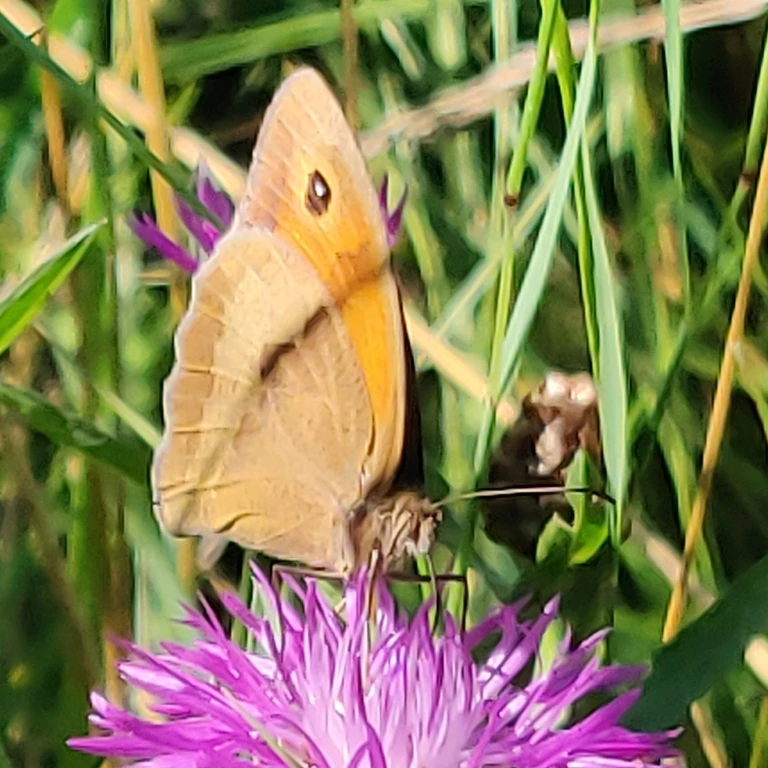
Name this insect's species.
Maniola jurtina
